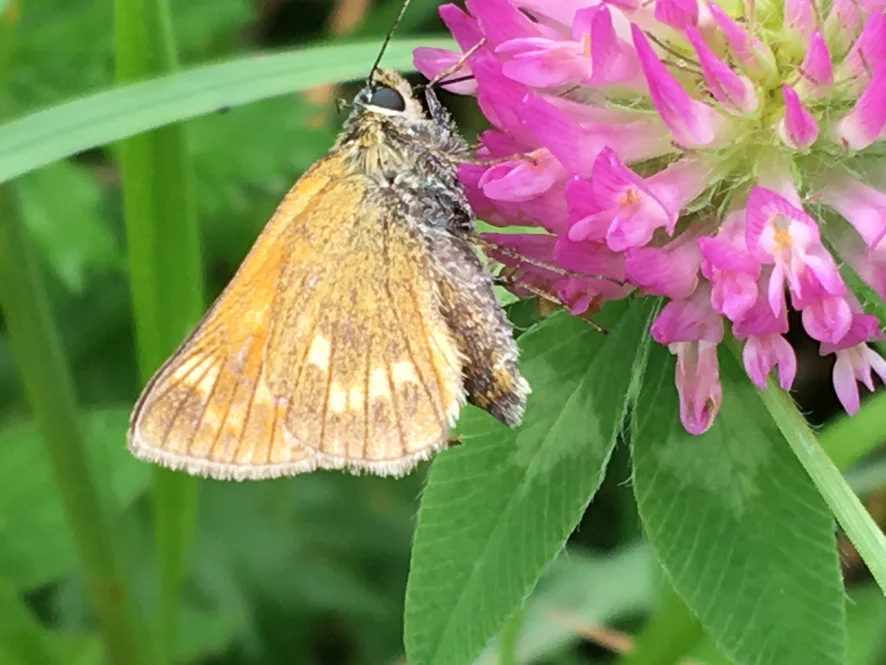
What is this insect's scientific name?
Ochlodes sylvanus (also Ochlodes venata)
